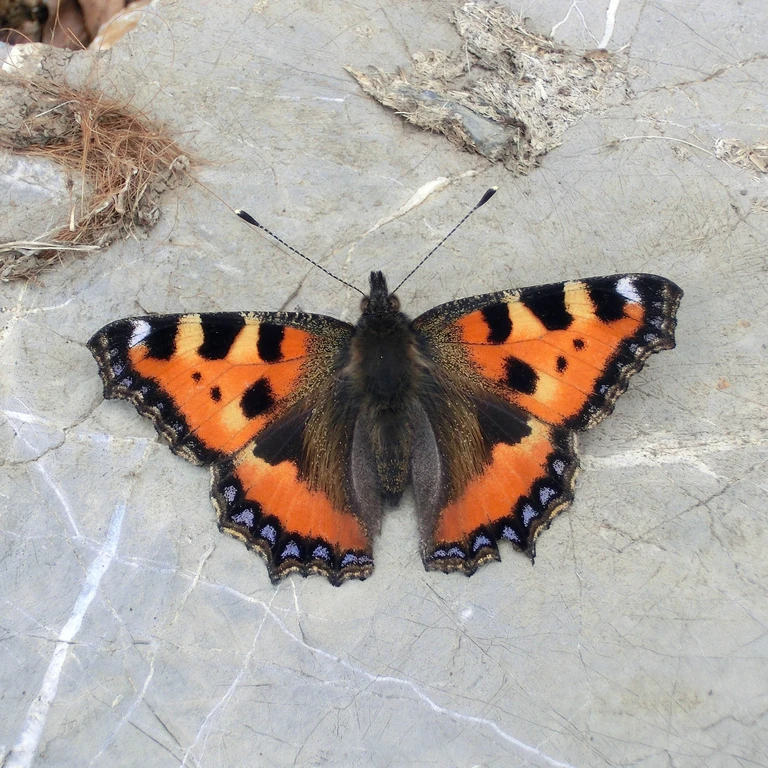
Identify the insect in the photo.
Aglais urticae
